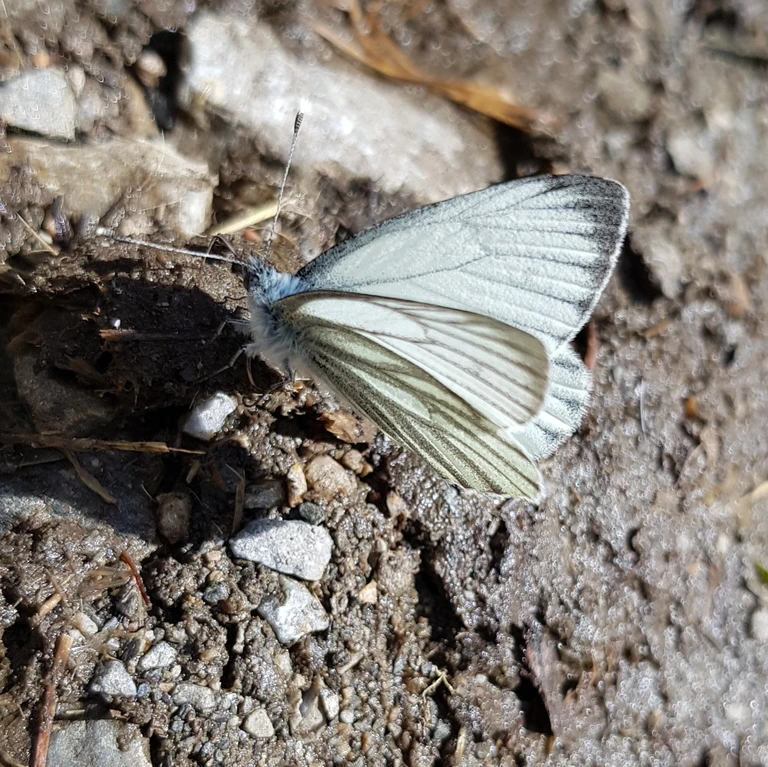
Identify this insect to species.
Pieris bryoniae
